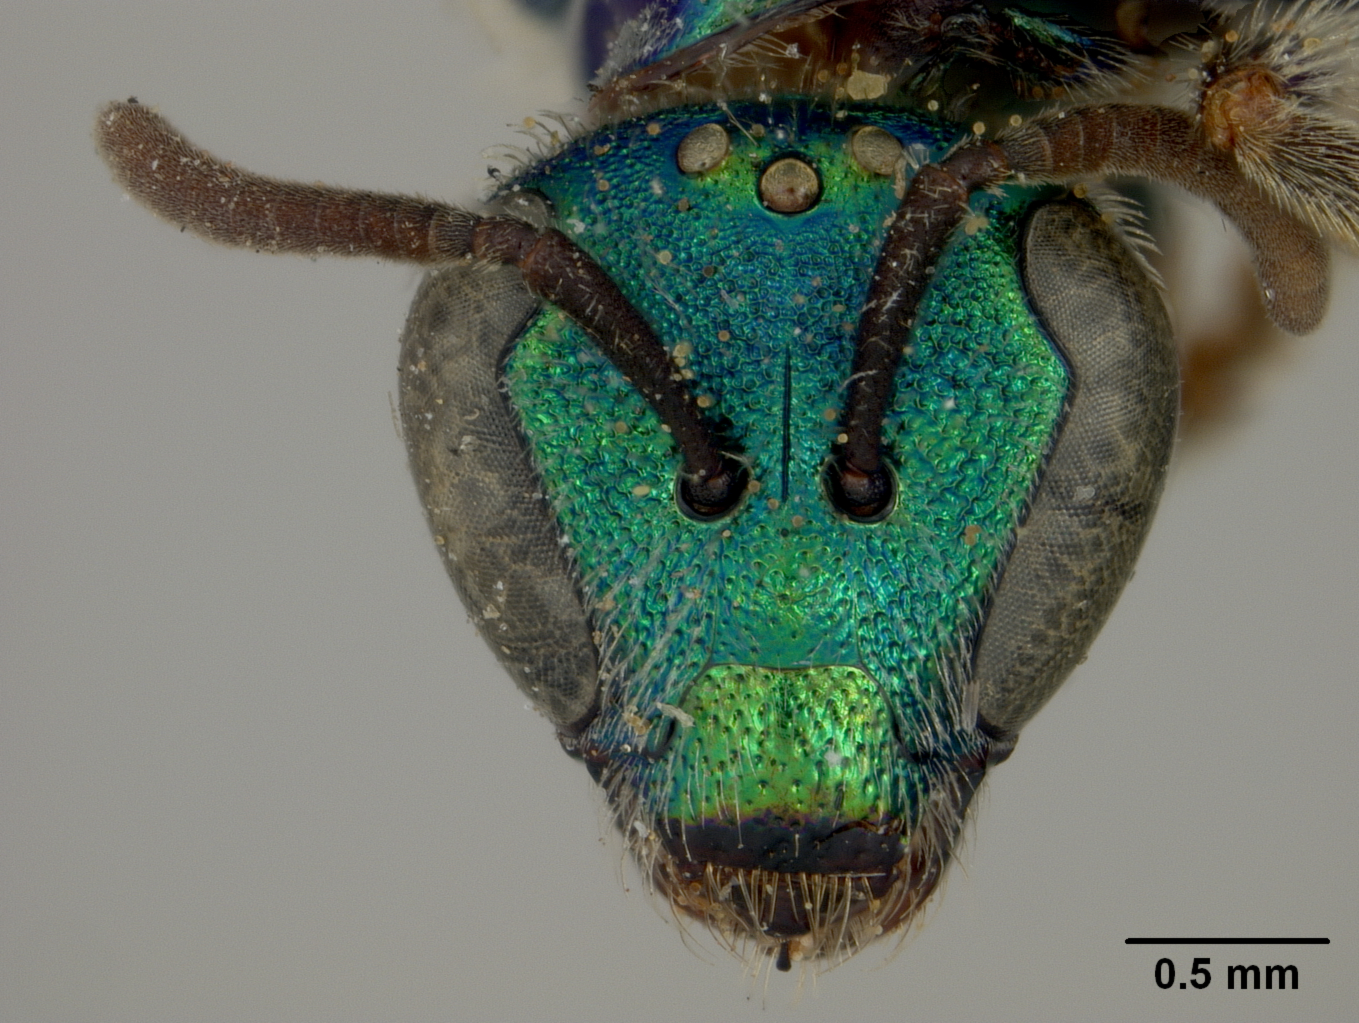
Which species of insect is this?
Augochlora coloradensis
